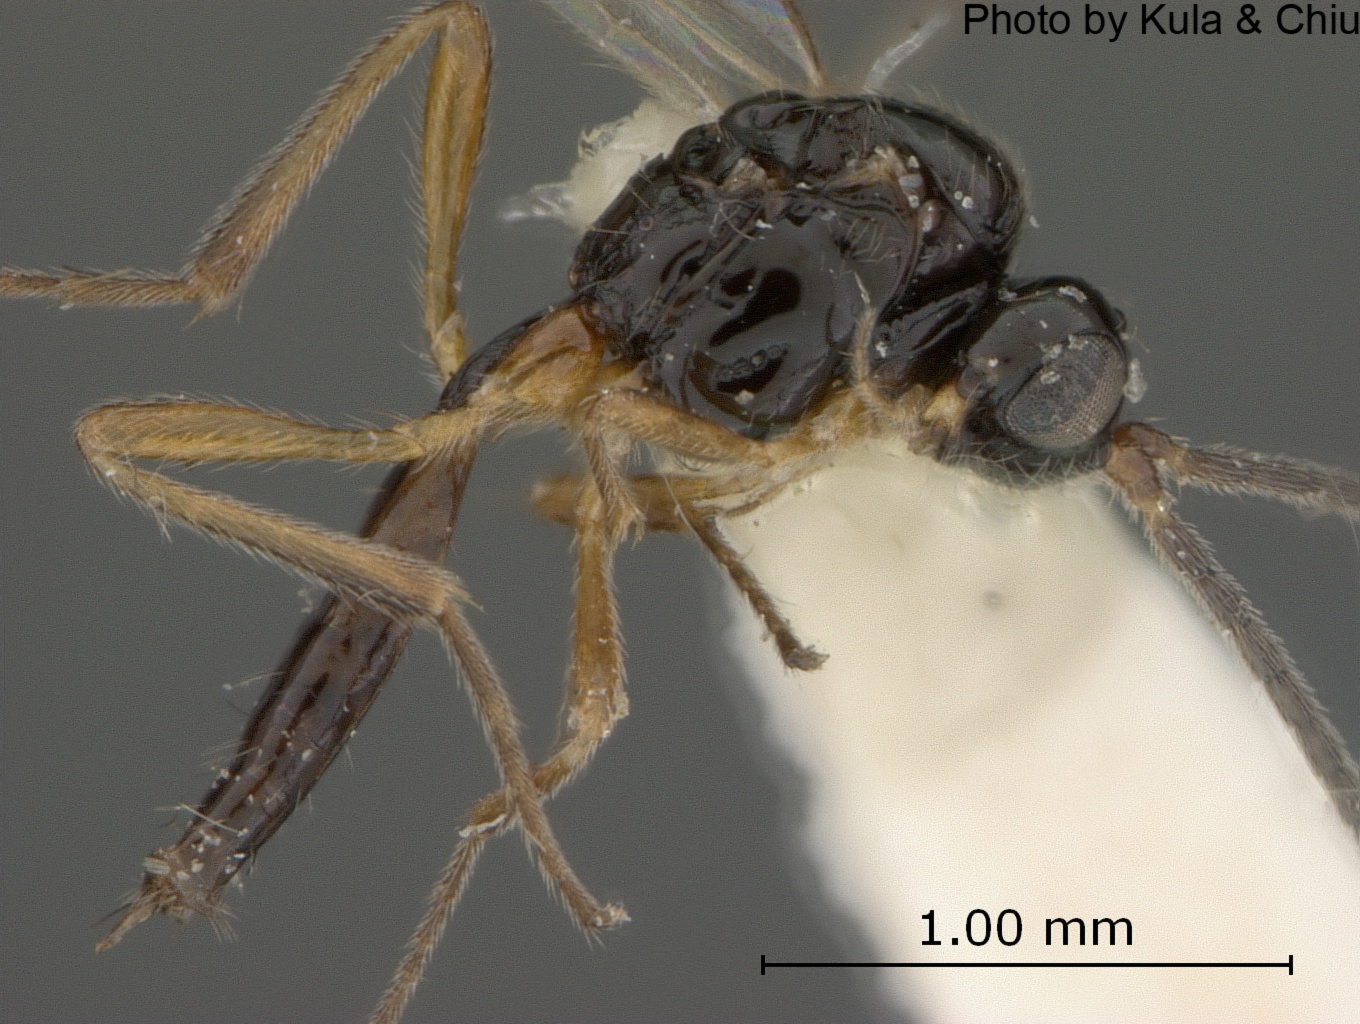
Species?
Aspilota alexanderi
